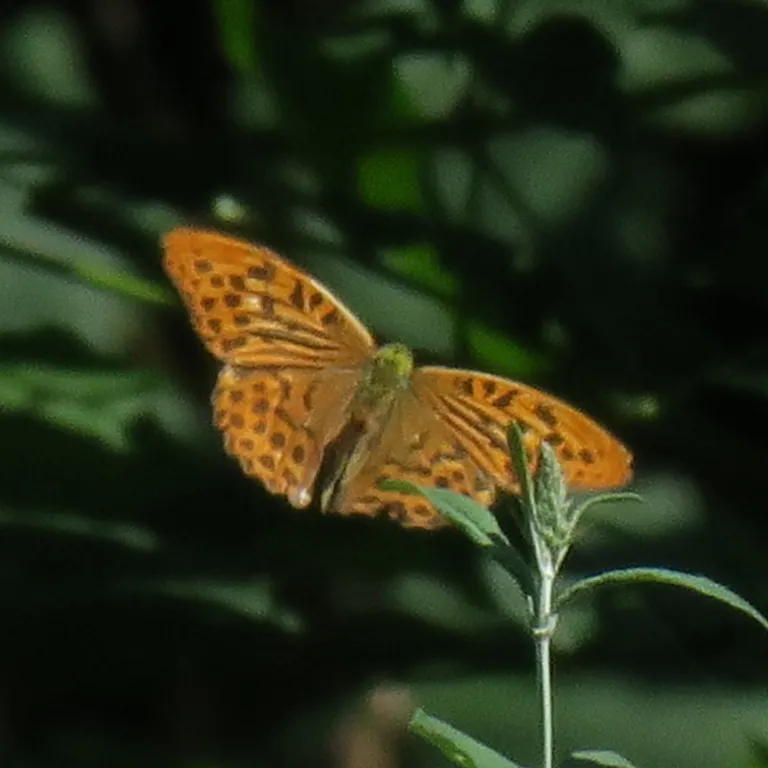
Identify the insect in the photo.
Argynnis paphia
